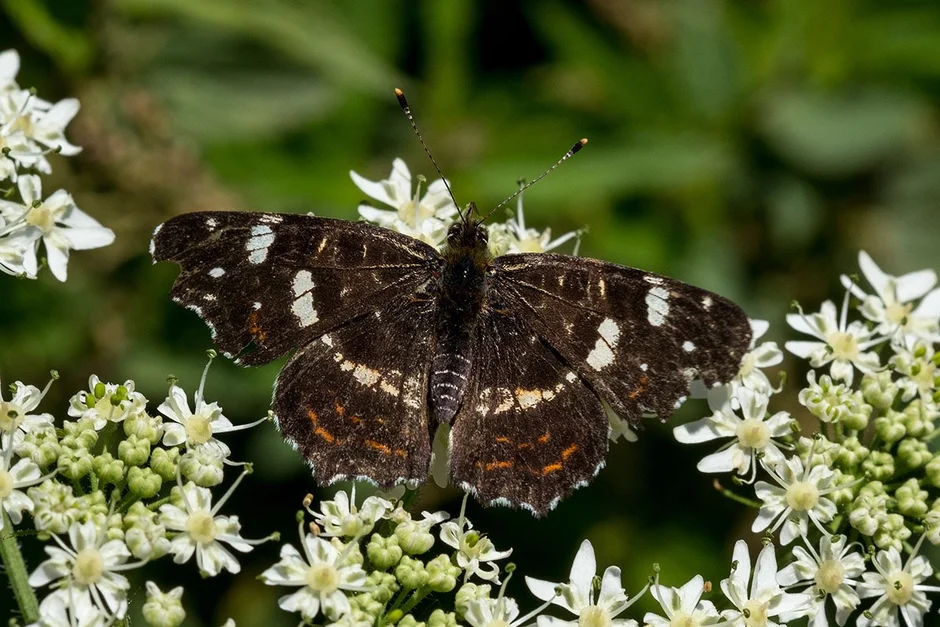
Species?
Araschnia levana
